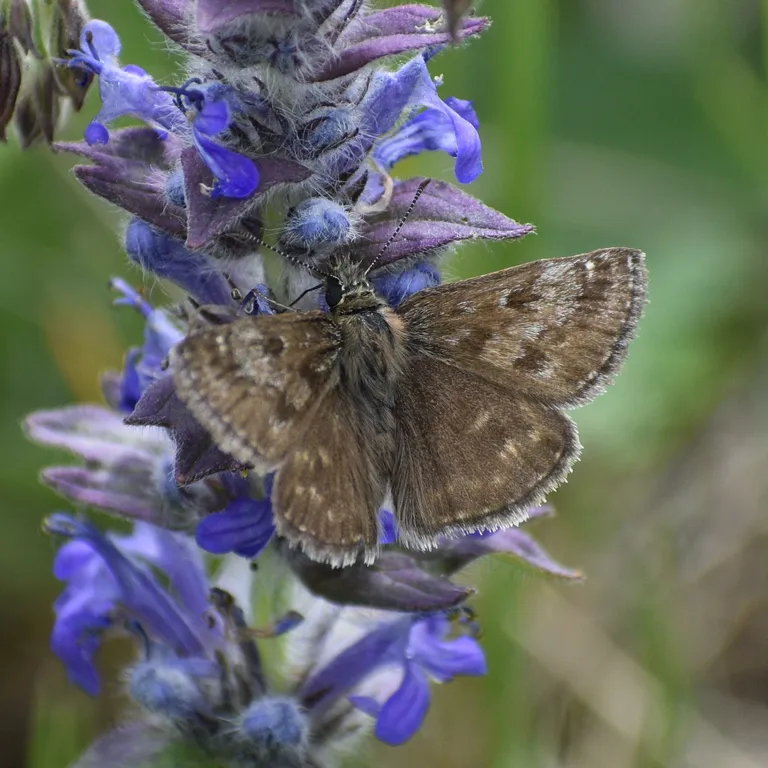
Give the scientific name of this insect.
Erynnis tages
